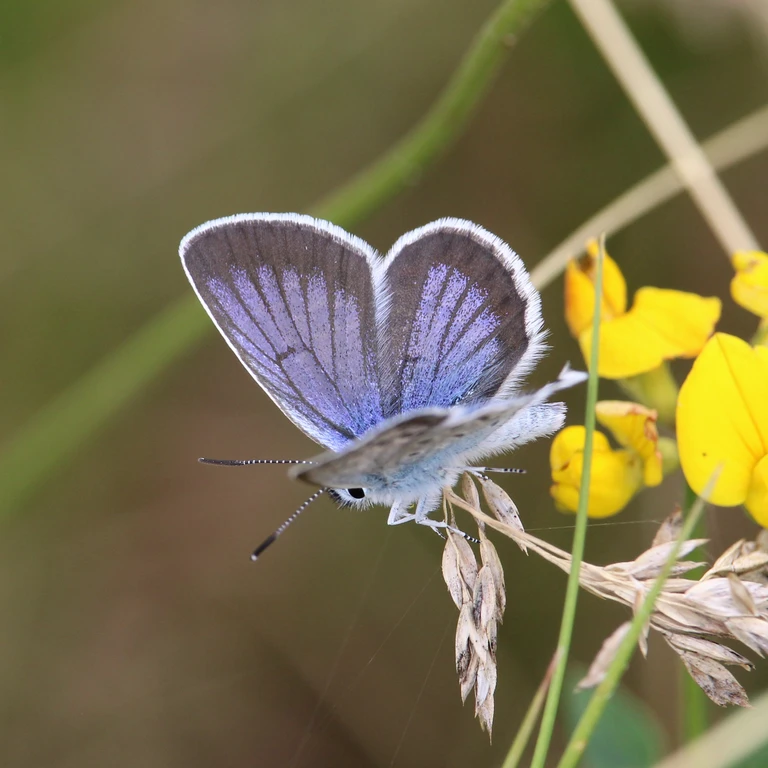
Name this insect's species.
Plebejus argus
